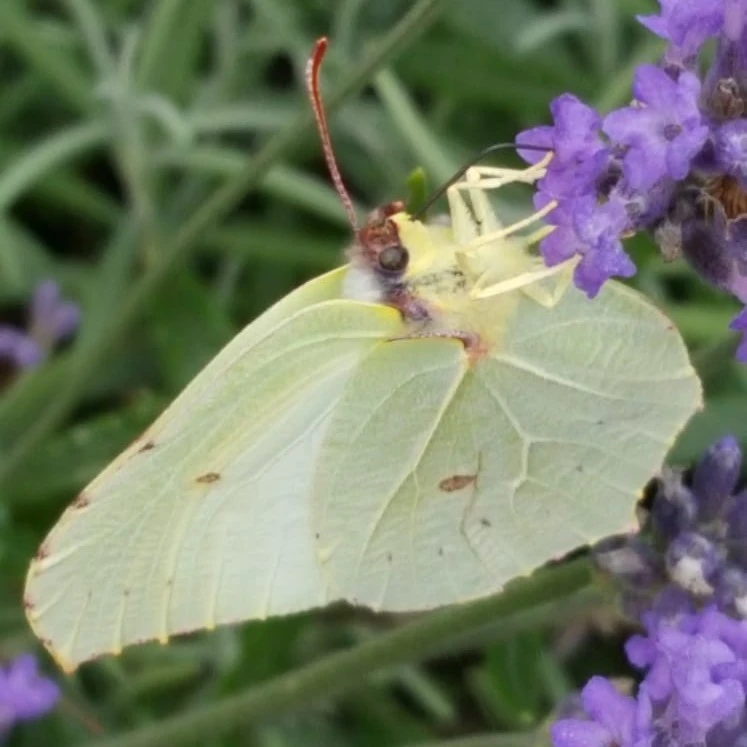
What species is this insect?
Gonepteryx rhamni
